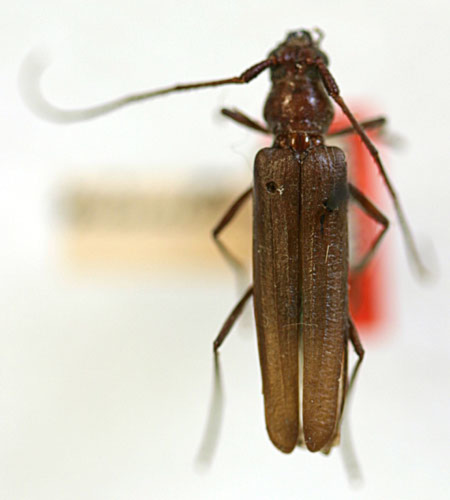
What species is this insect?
Oeme costata (also Oeme minutivestis)
